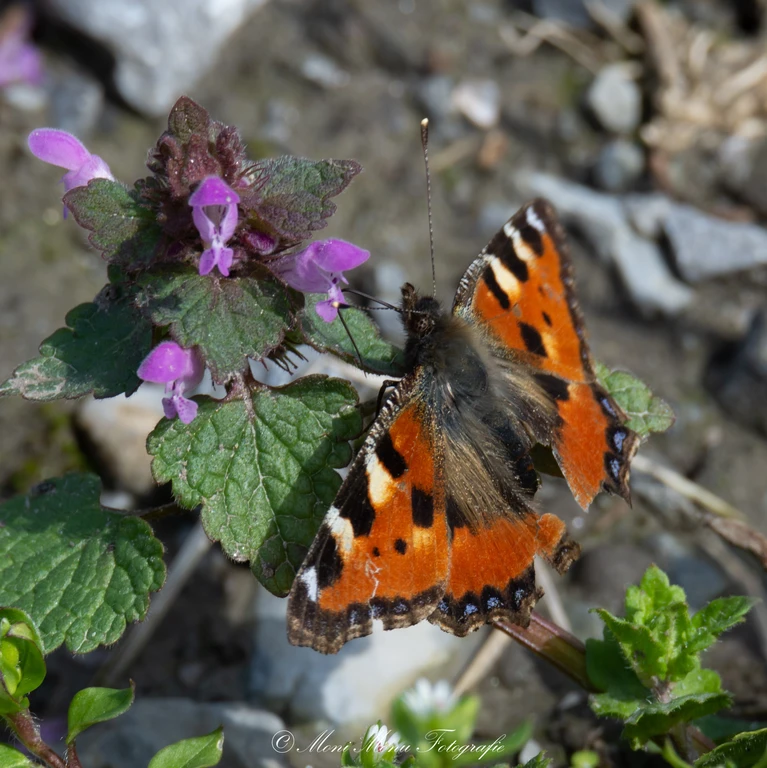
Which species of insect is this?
Aglais urticae
